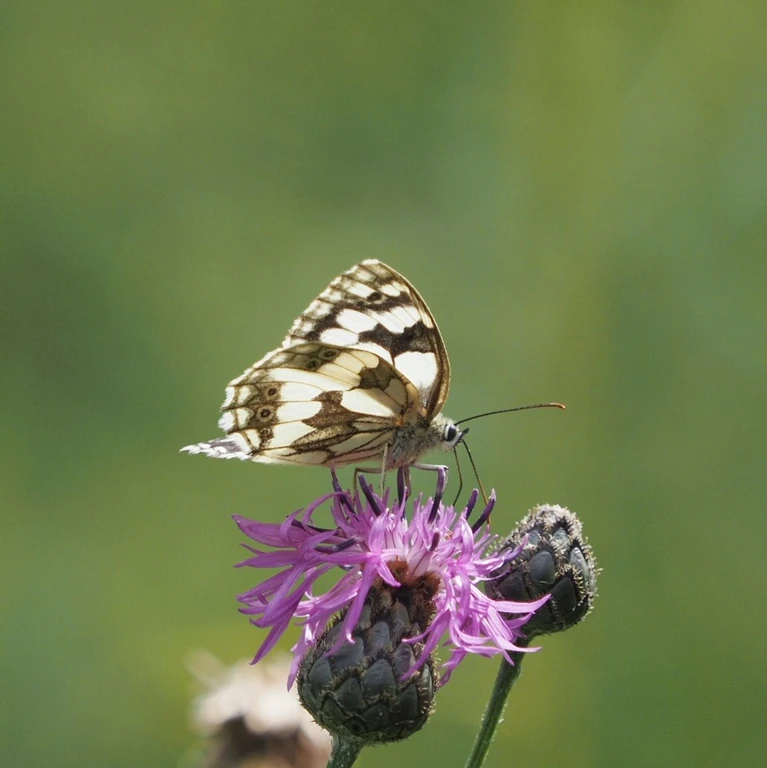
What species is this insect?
Melanargia galathea
